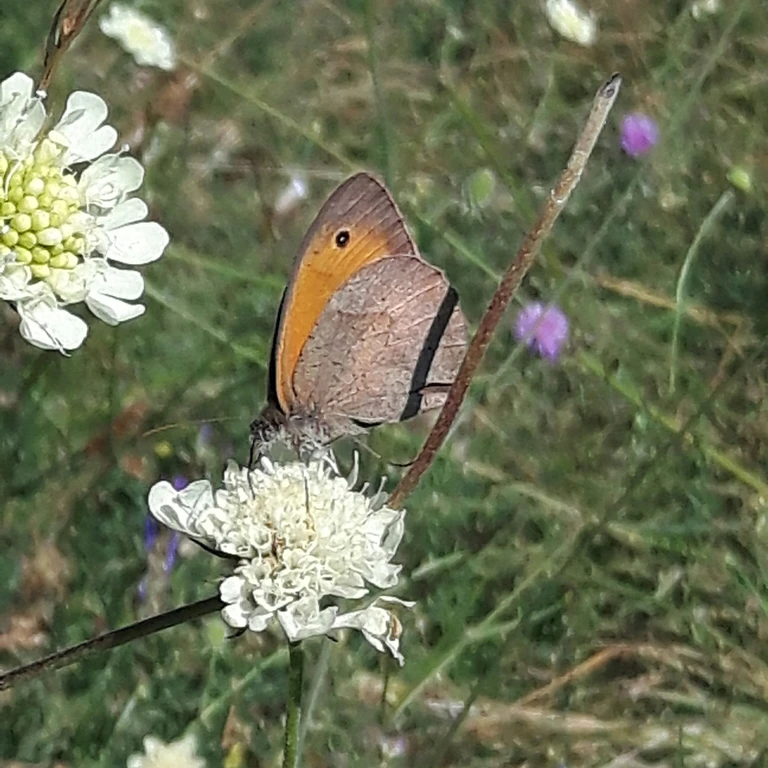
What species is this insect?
Maniola jurtina
